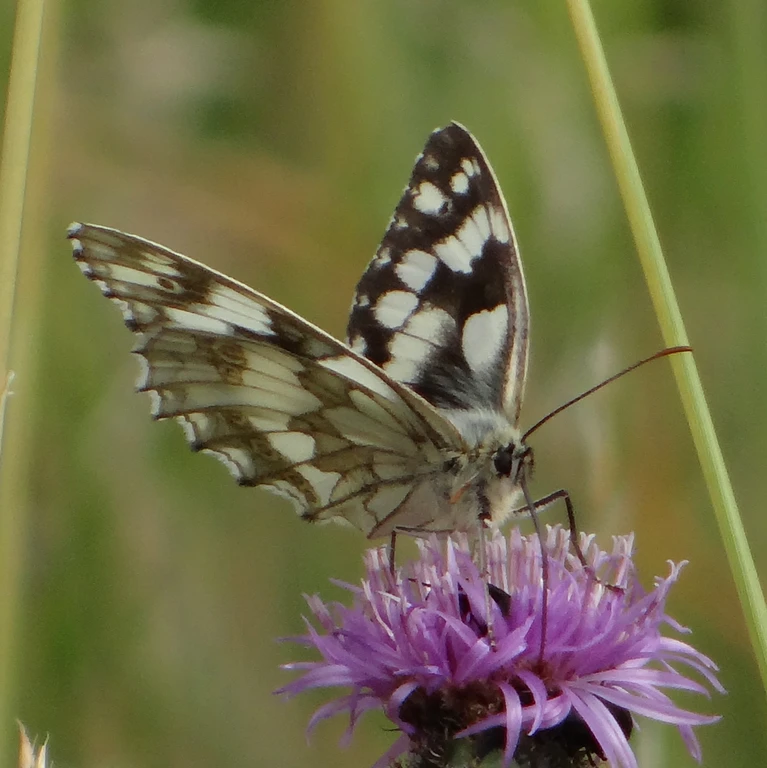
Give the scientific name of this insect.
Melanargia galathea
